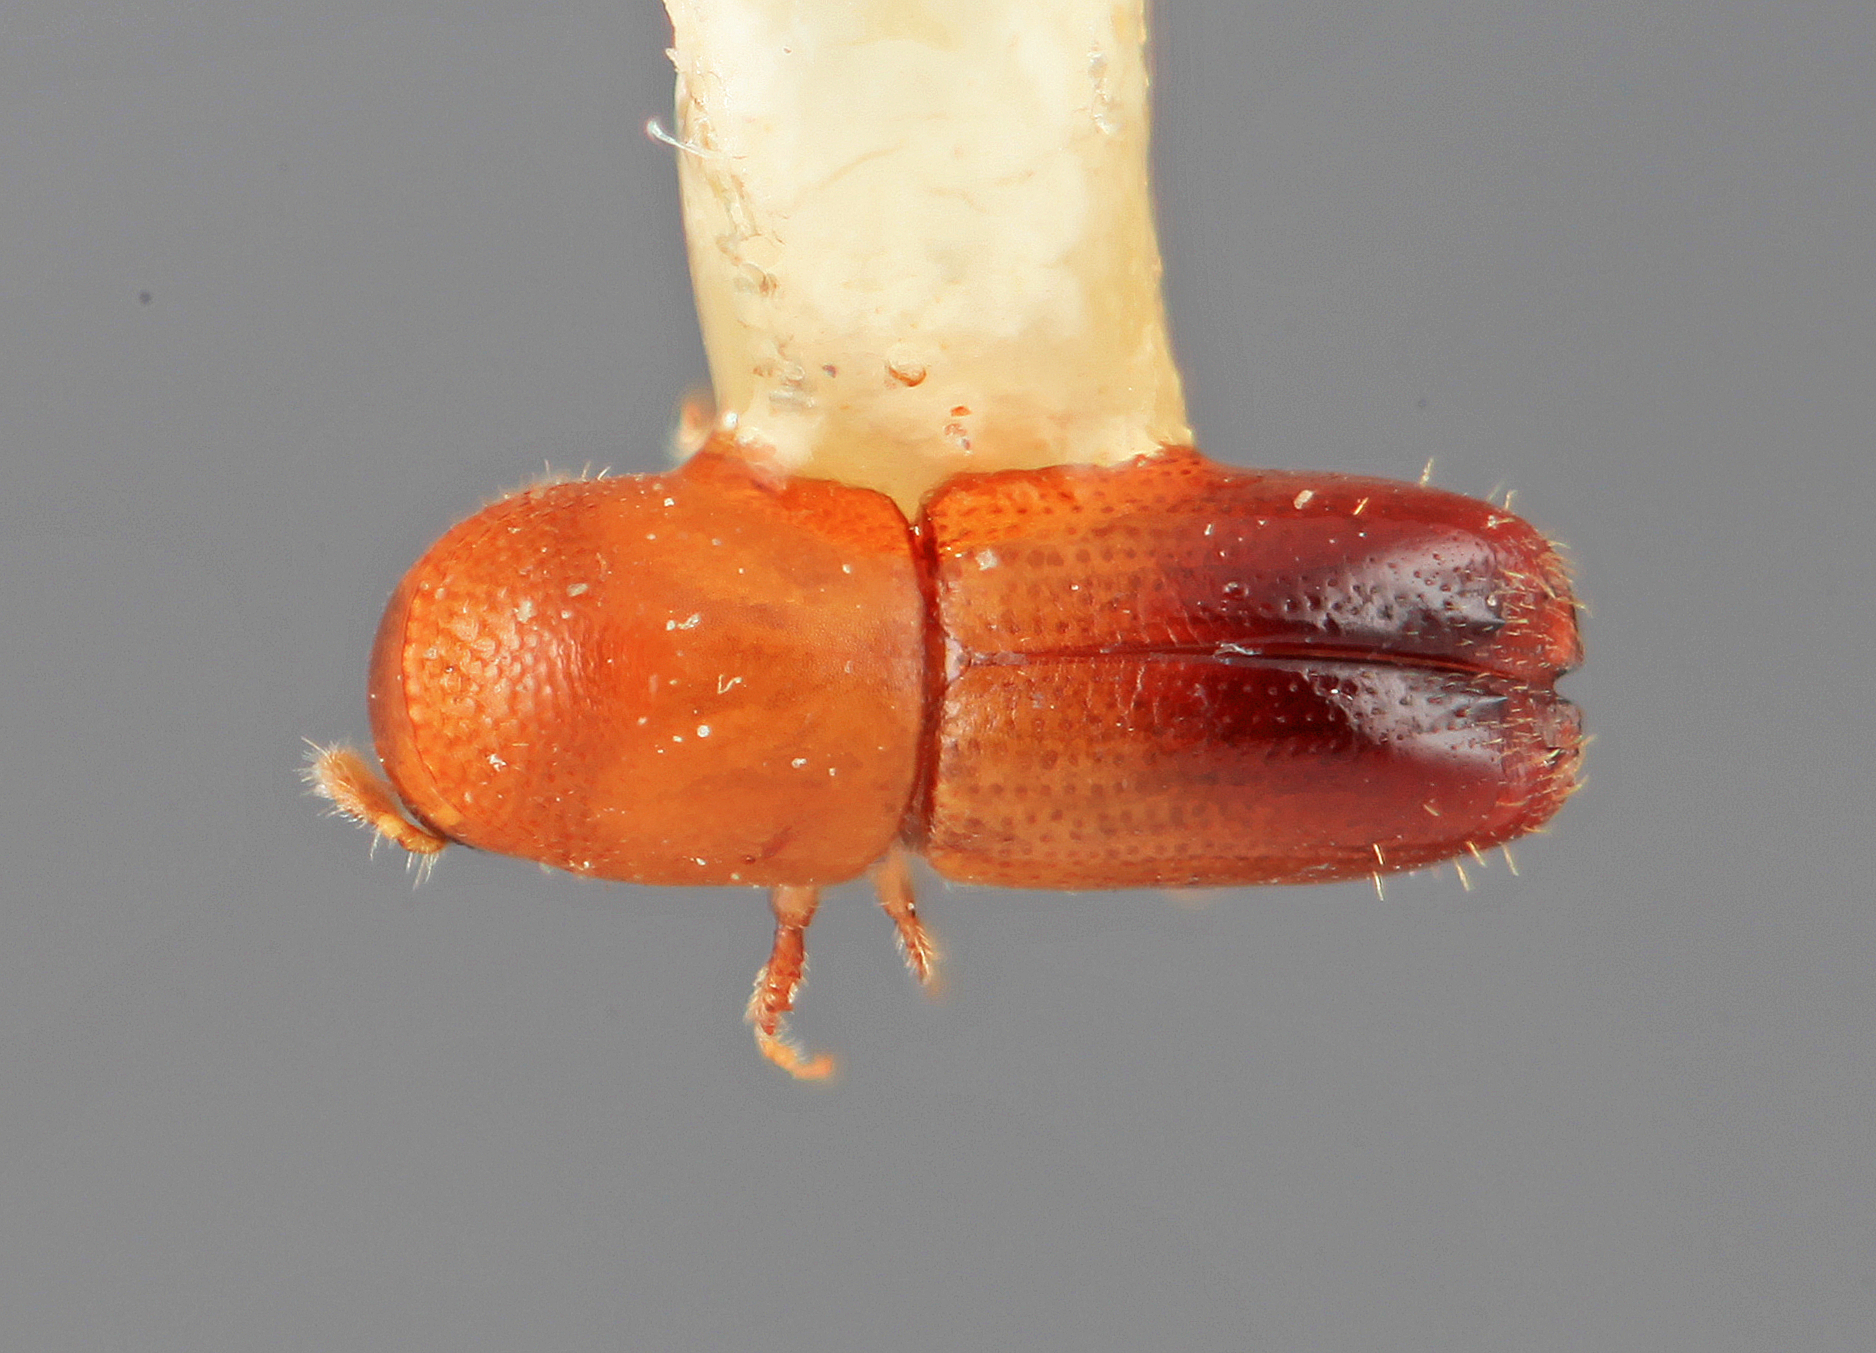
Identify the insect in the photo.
Monarthrum morsum
